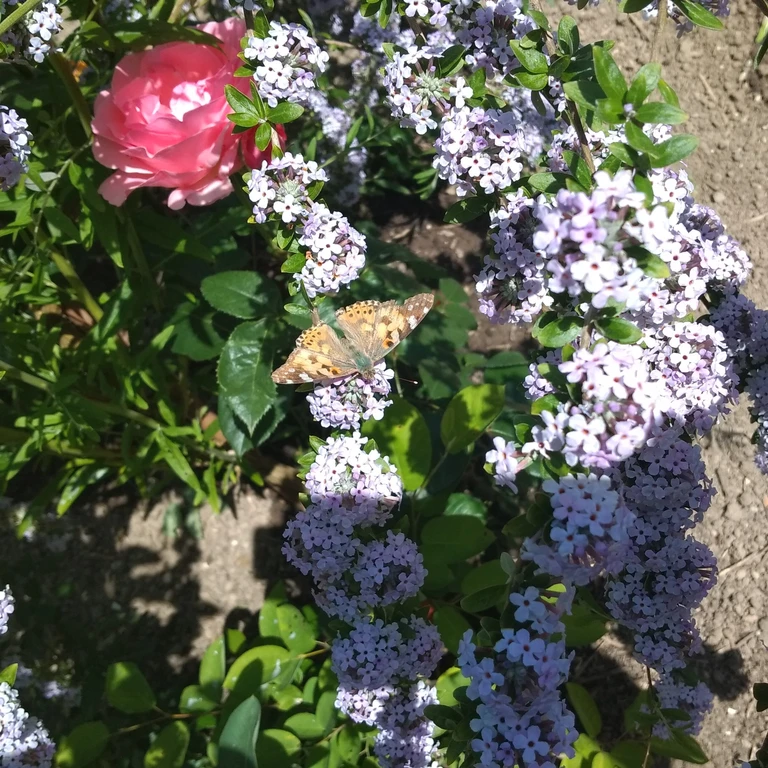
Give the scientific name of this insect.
Vanessa cardui
